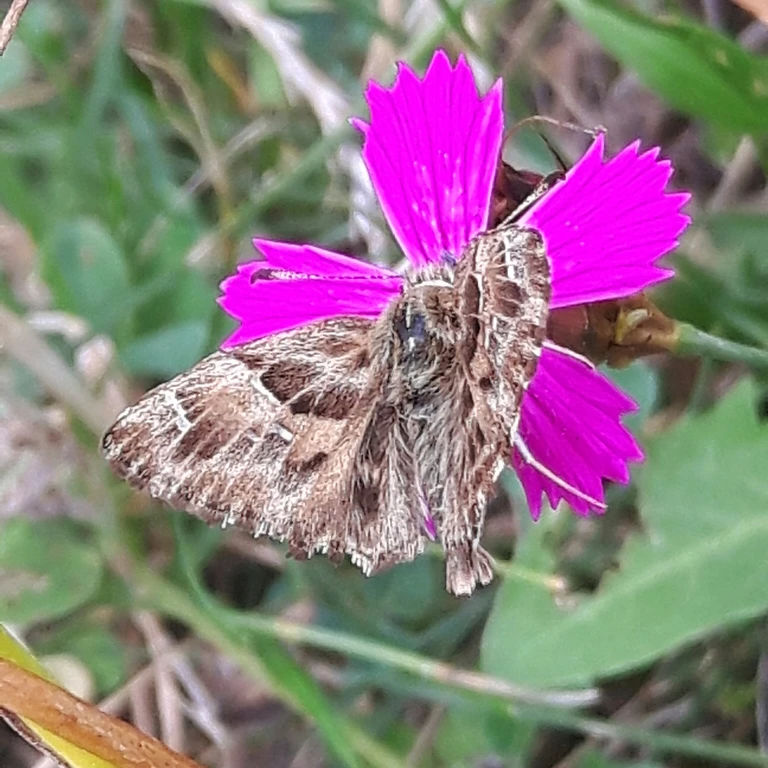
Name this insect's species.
Carcharodus alceae
